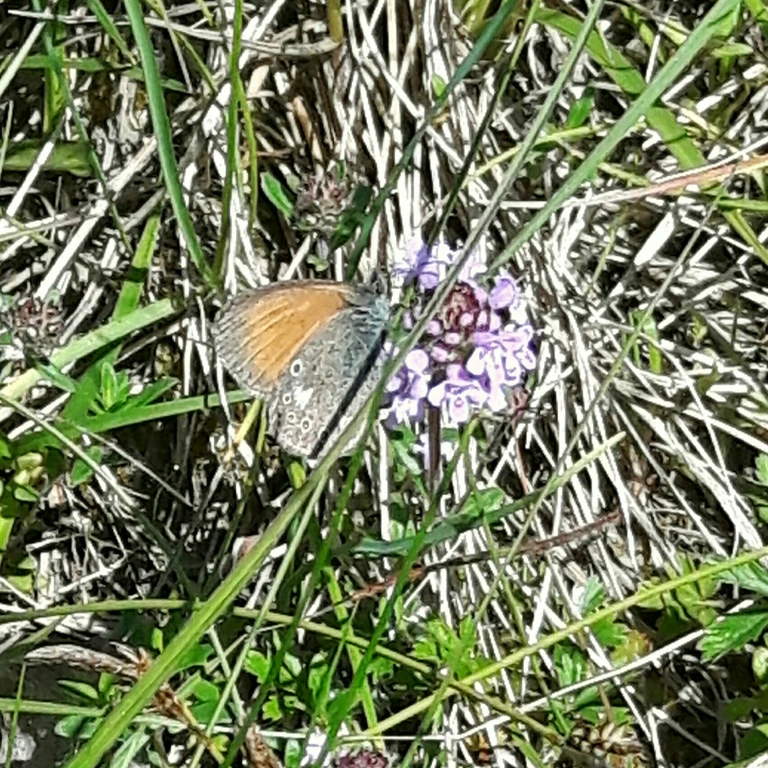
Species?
Coenonympha glycerion (also Coenonympha iphis)
